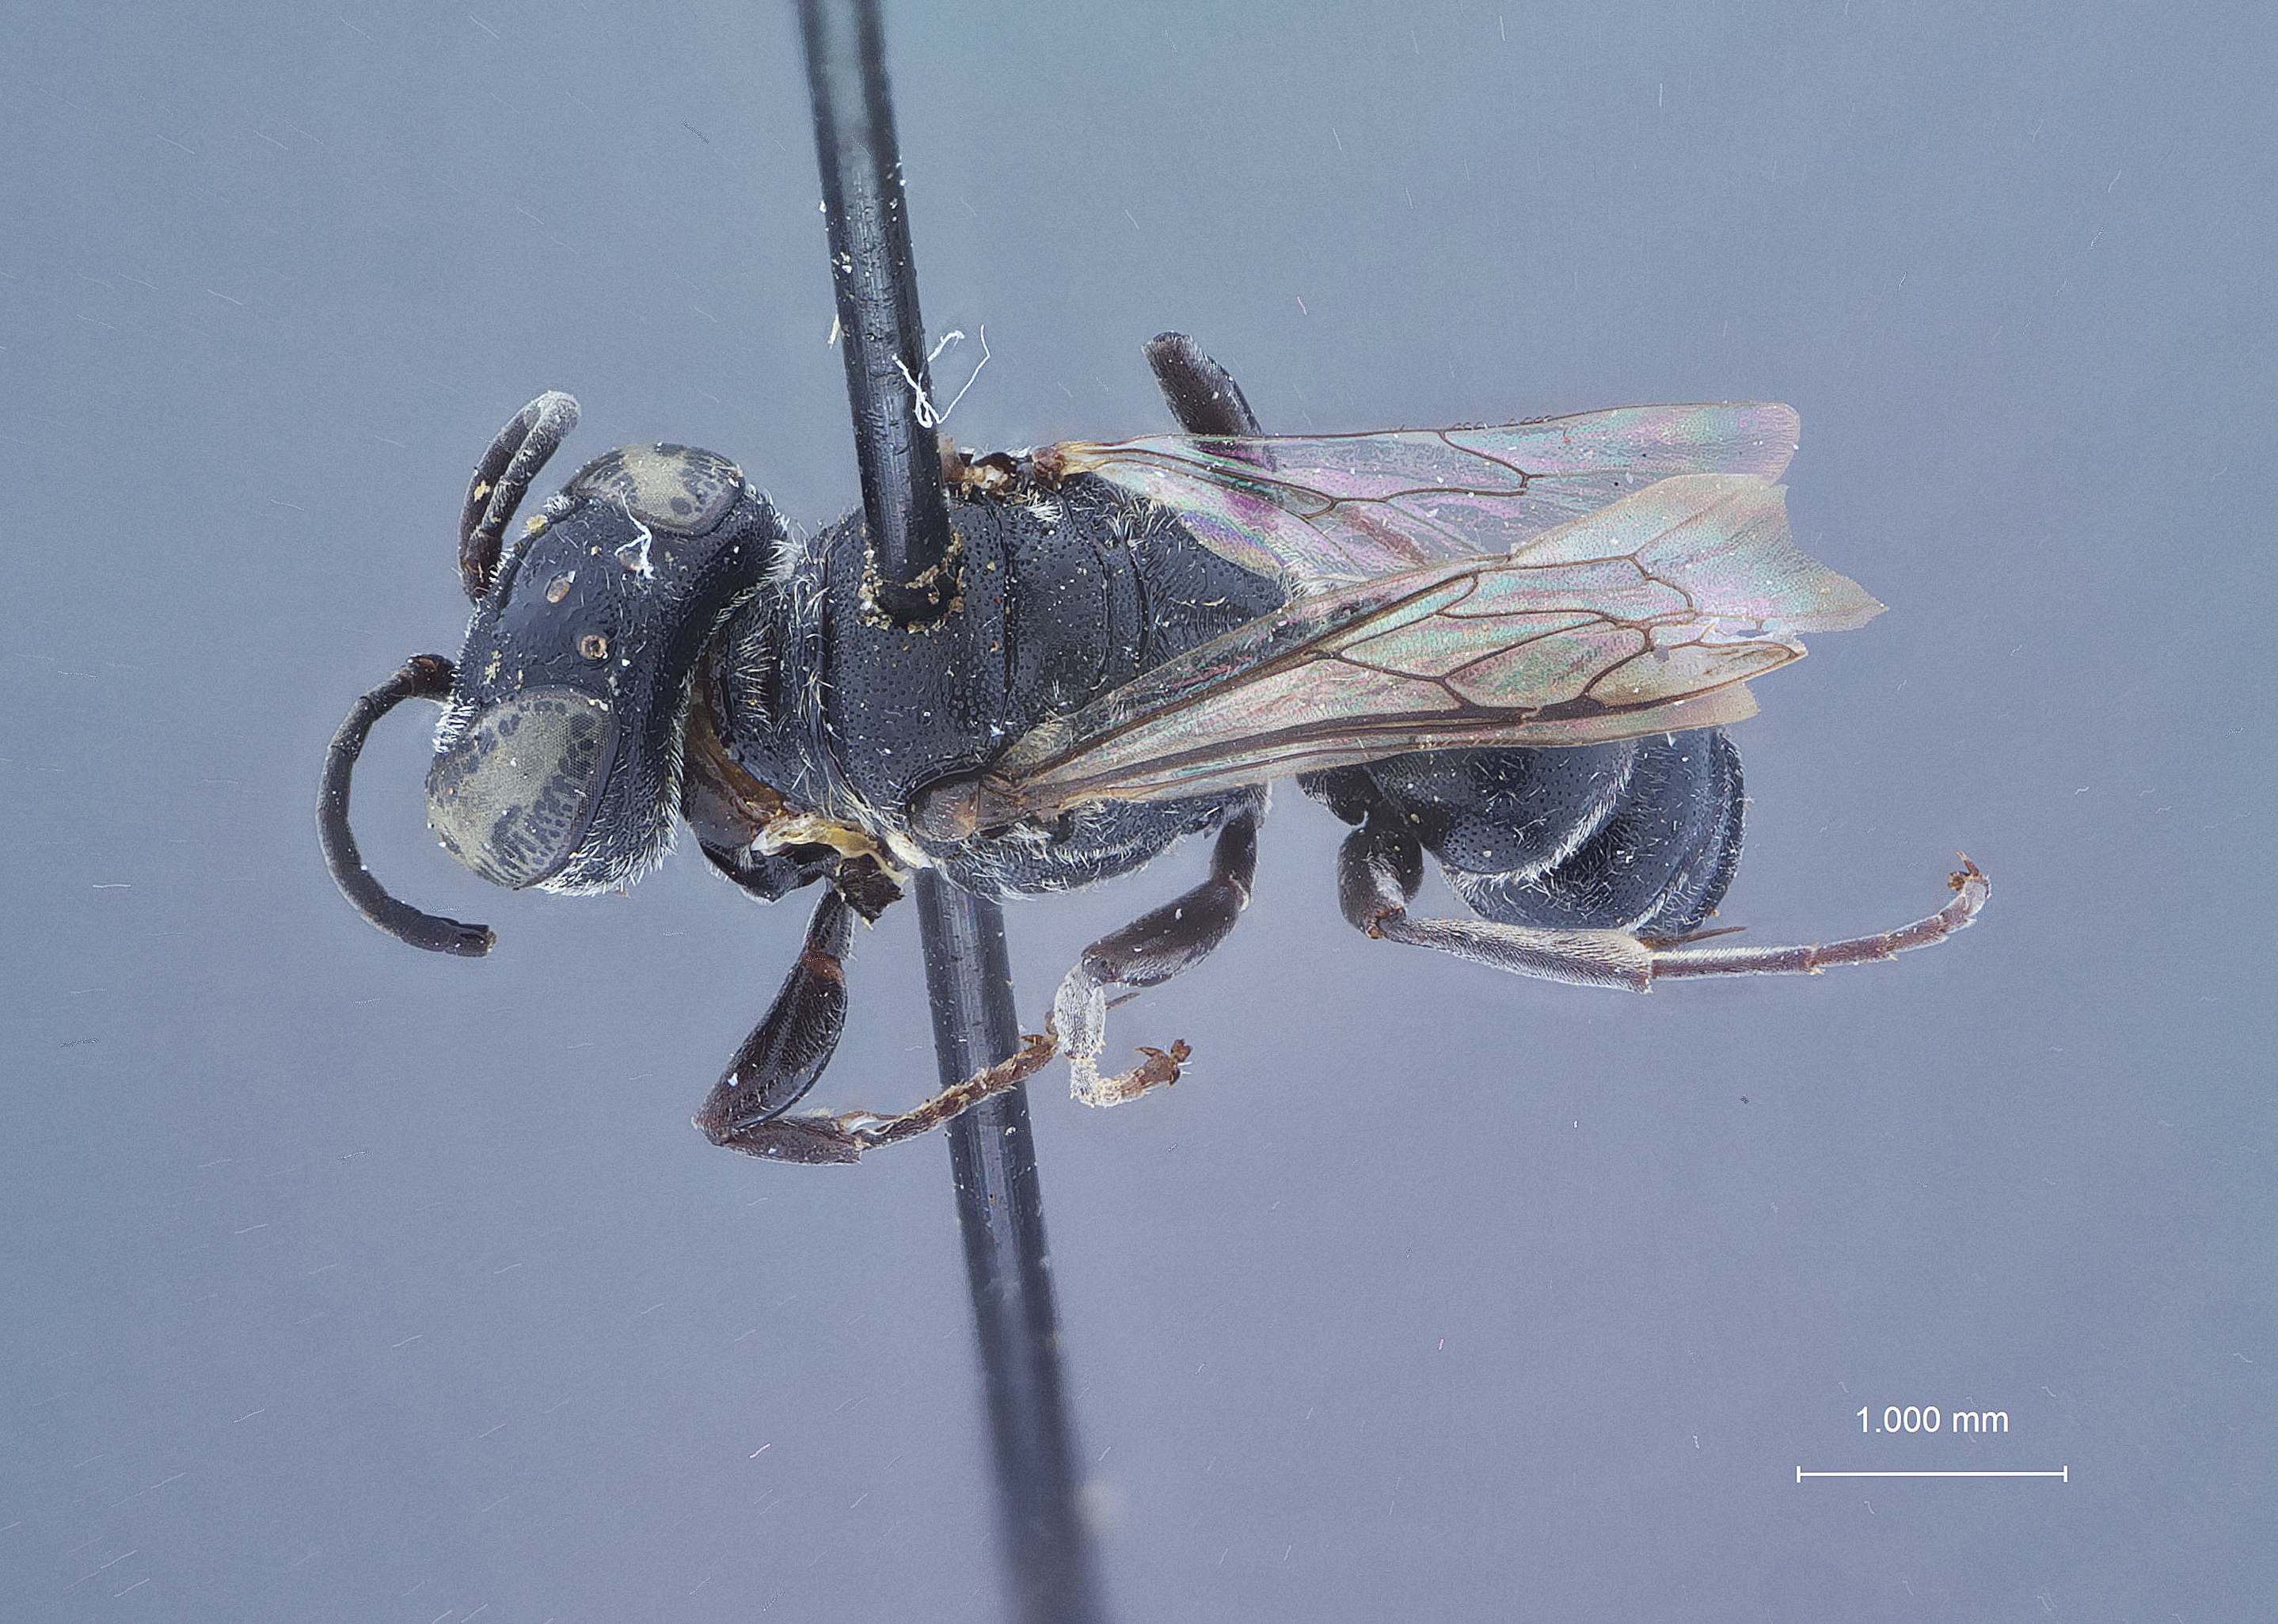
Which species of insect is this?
Pisonopsis birkmanni
